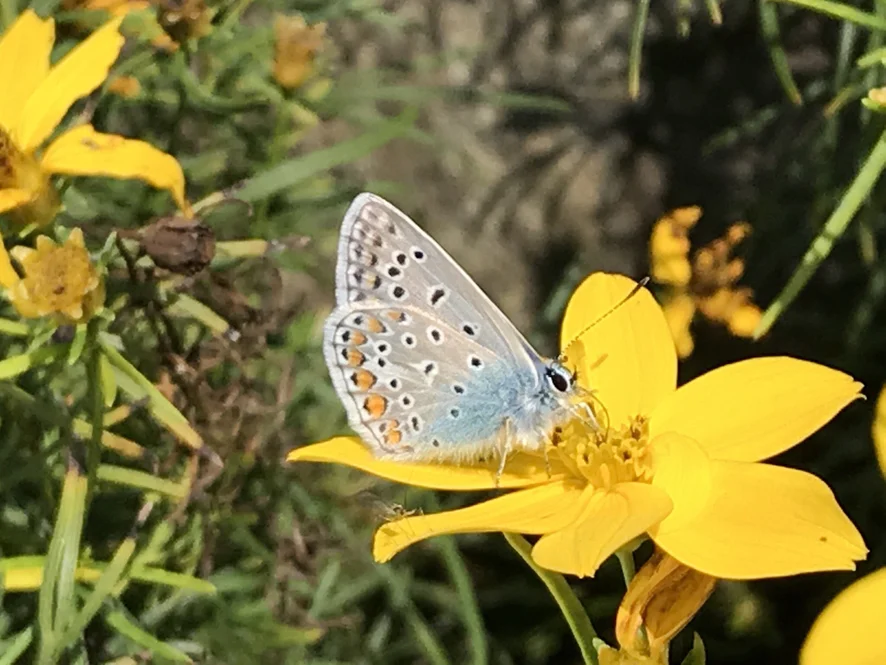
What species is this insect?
Polyommatus icarus
